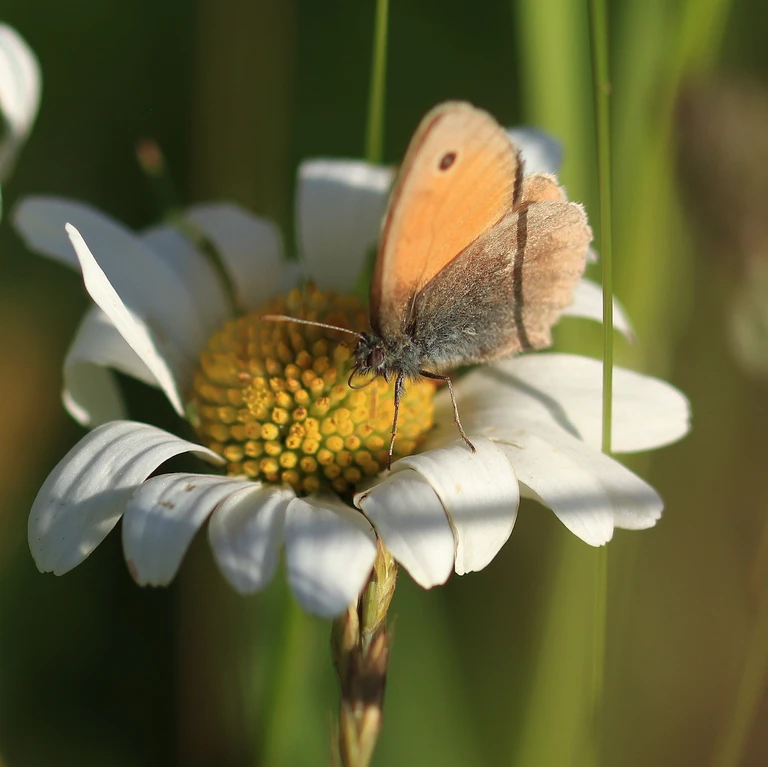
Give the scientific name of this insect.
Coenonympha pamphilus
